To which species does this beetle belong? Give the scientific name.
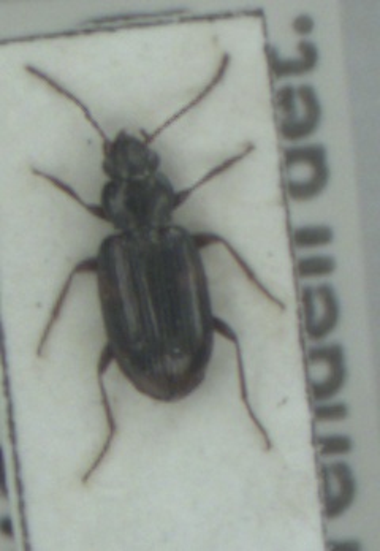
Bembidion varium
